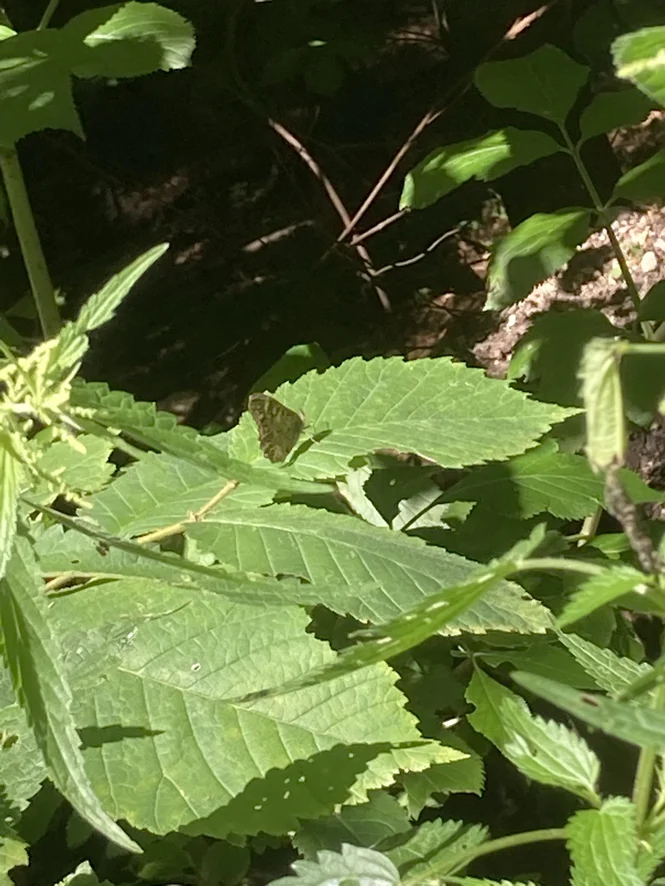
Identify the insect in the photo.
Pararge aegeria
